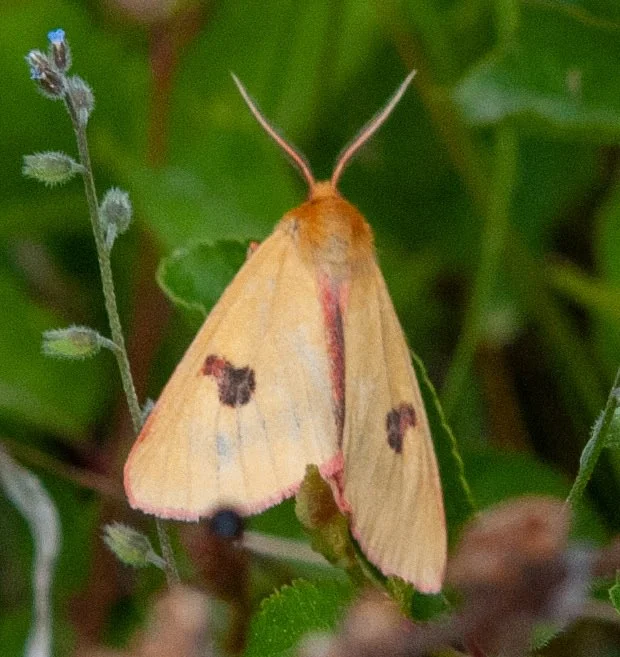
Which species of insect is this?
Diacrisia sannio
